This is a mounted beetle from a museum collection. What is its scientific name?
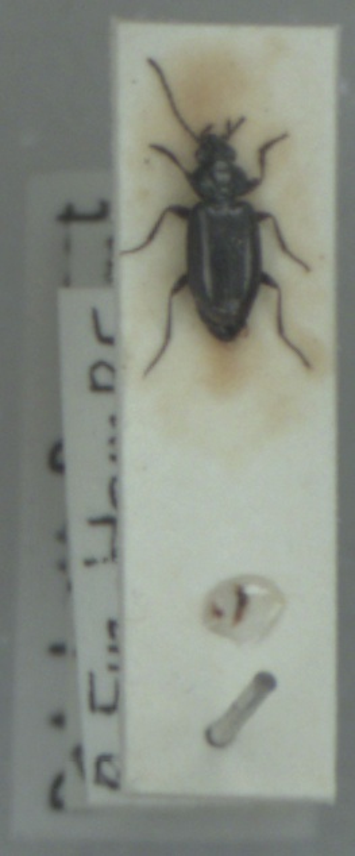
Bembidion aeneum
